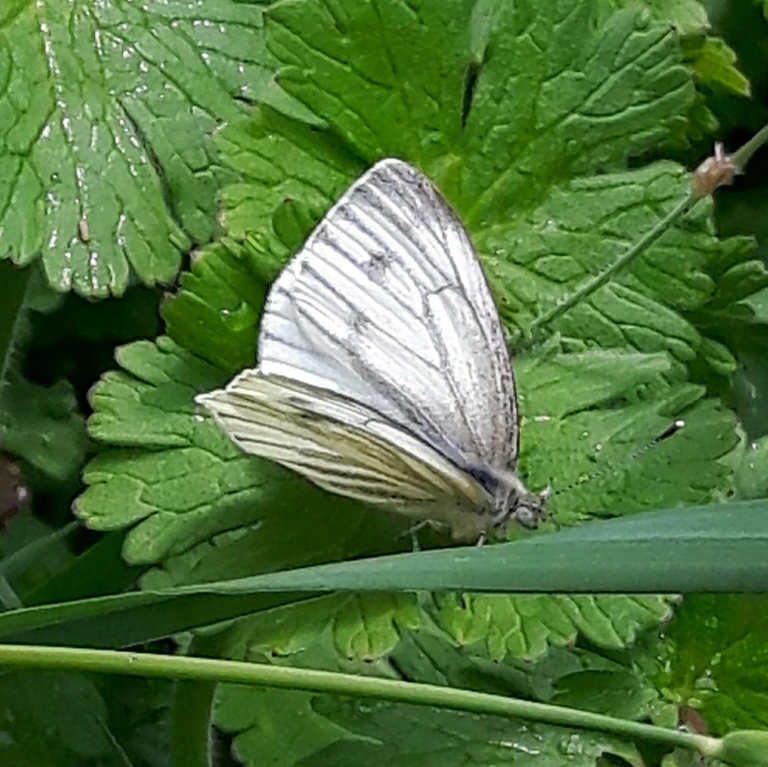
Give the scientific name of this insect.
Pieris napi
